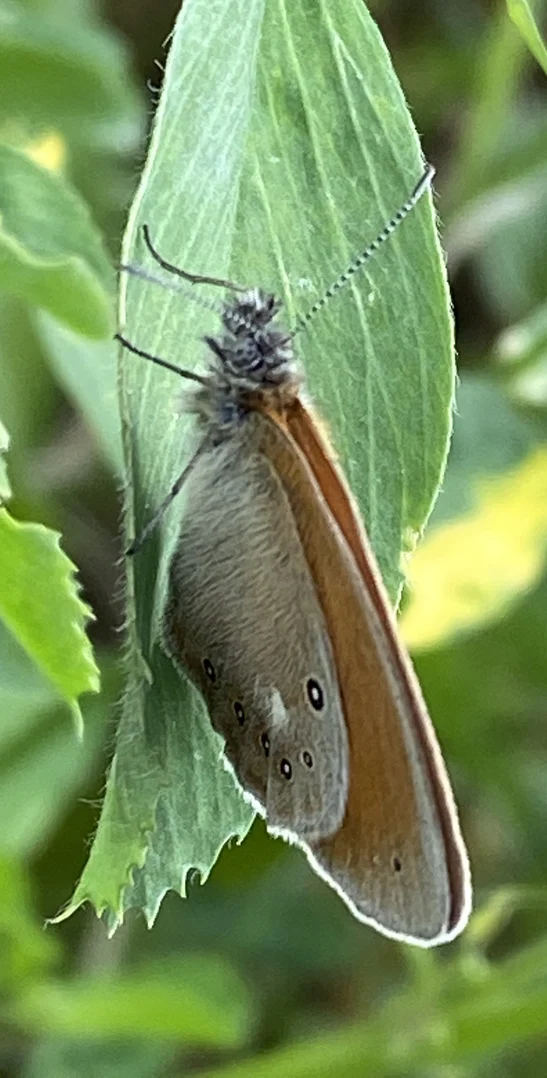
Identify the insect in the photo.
Coenonympha glycerion (also Coenonympha iphis)
